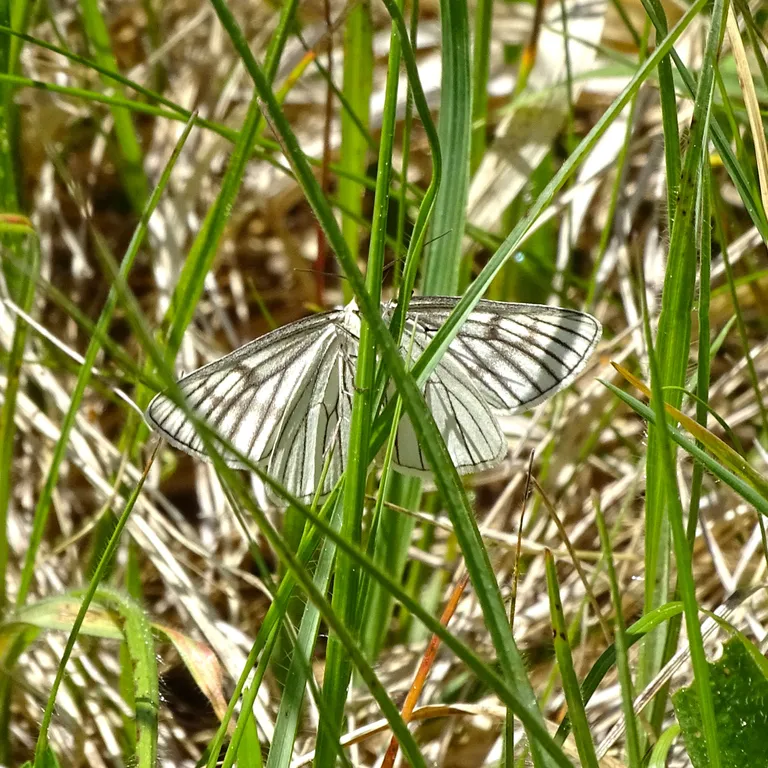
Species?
Siona lineata
